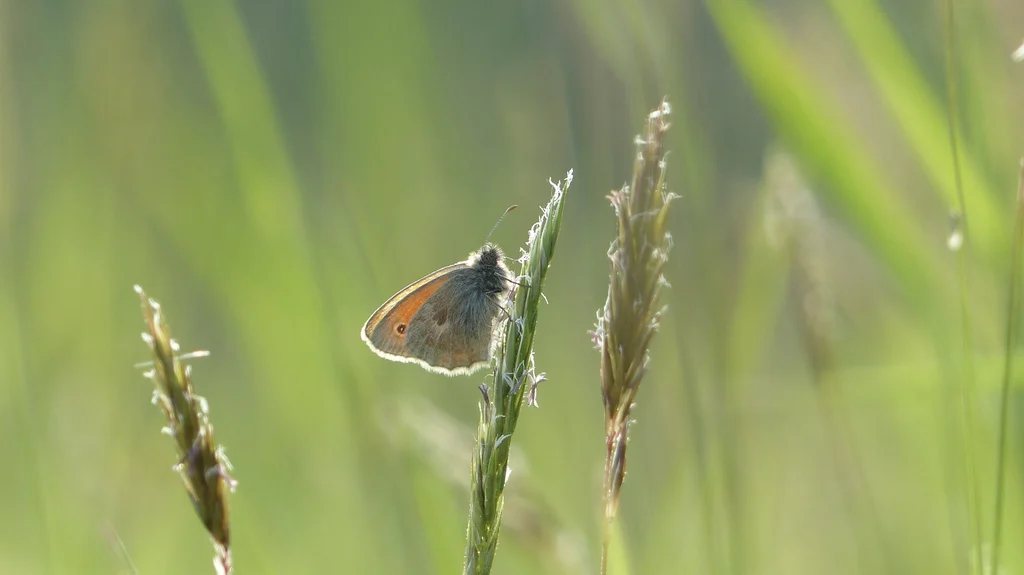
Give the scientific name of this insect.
Coenonympha pamphilus
